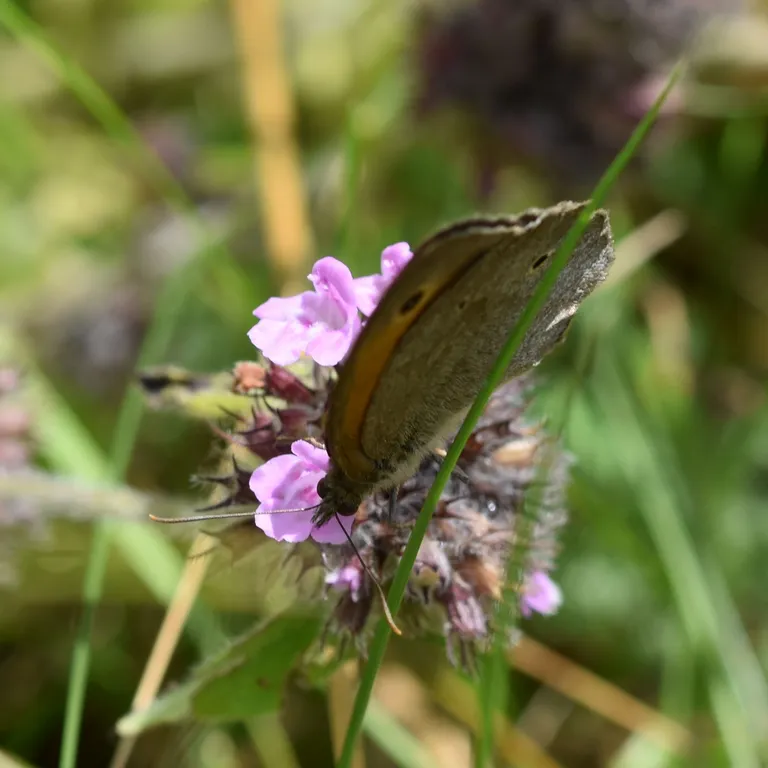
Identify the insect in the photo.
Maniola jurtina
